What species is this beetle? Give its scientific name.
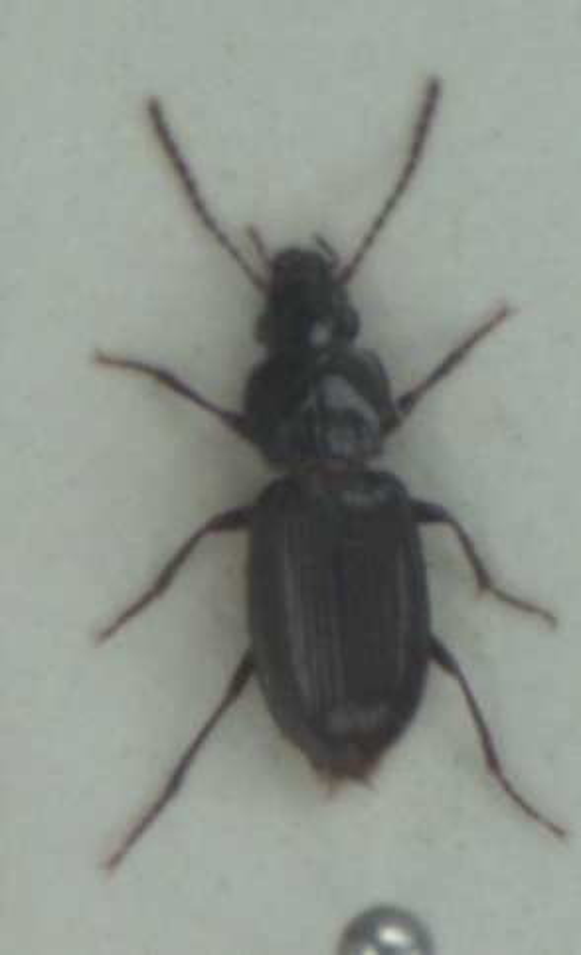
Pterostichus minor
